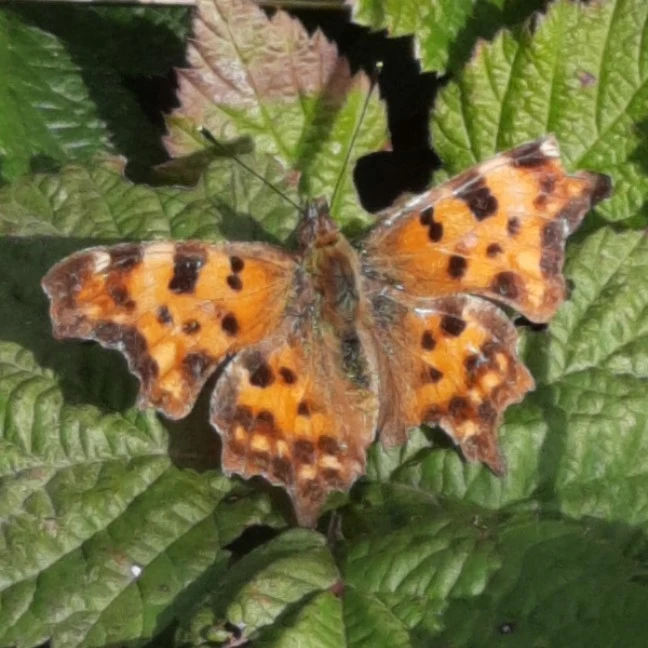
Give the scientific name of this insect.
Polygonia c-album
